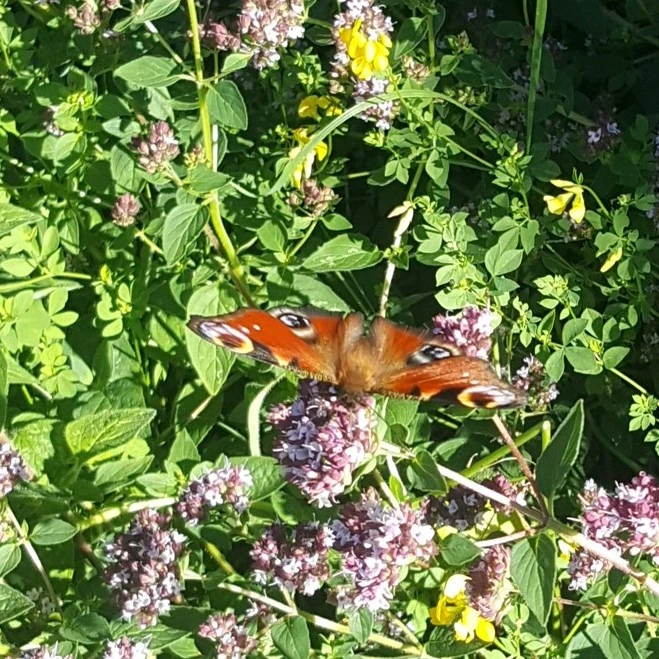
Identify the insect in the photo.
Aglais io
